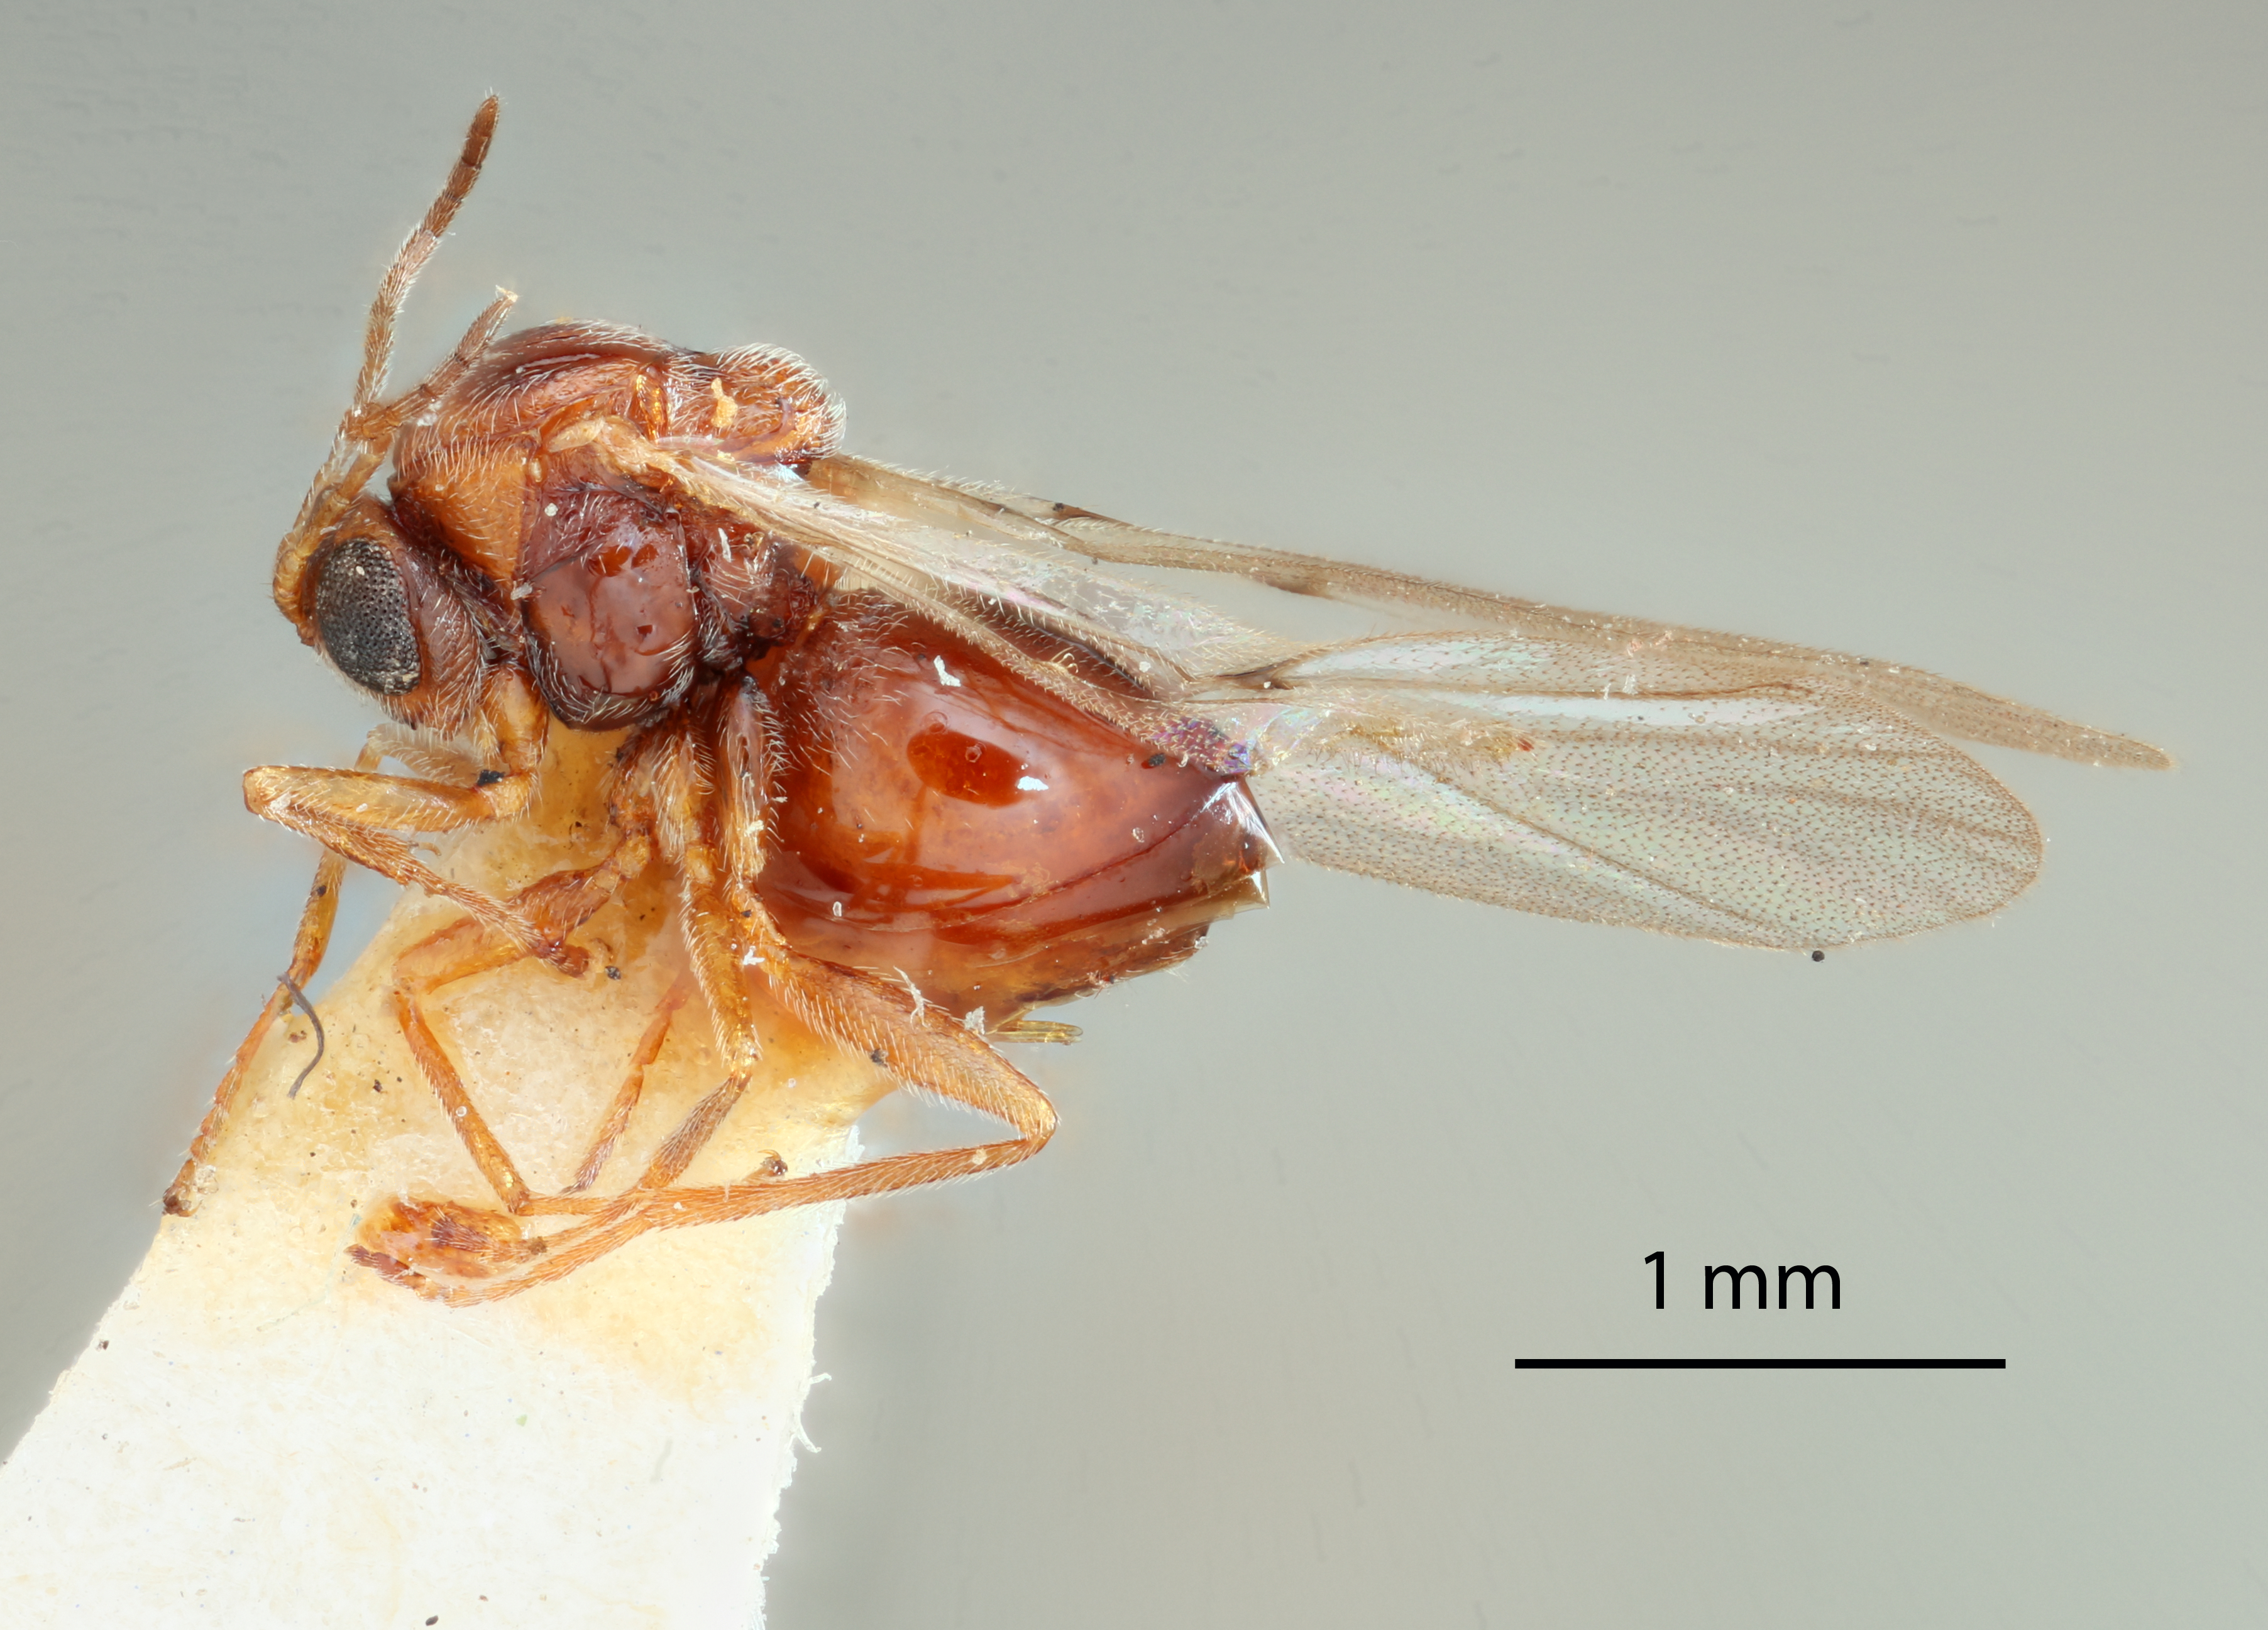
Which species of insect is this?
Diplolepis sulfurea
